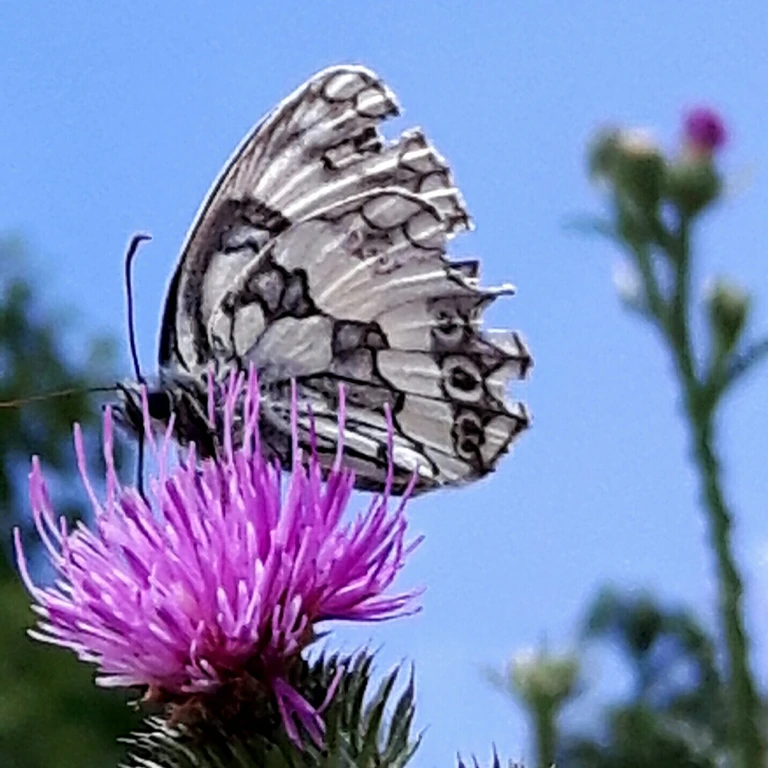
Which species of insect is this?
Melanargia galathea
